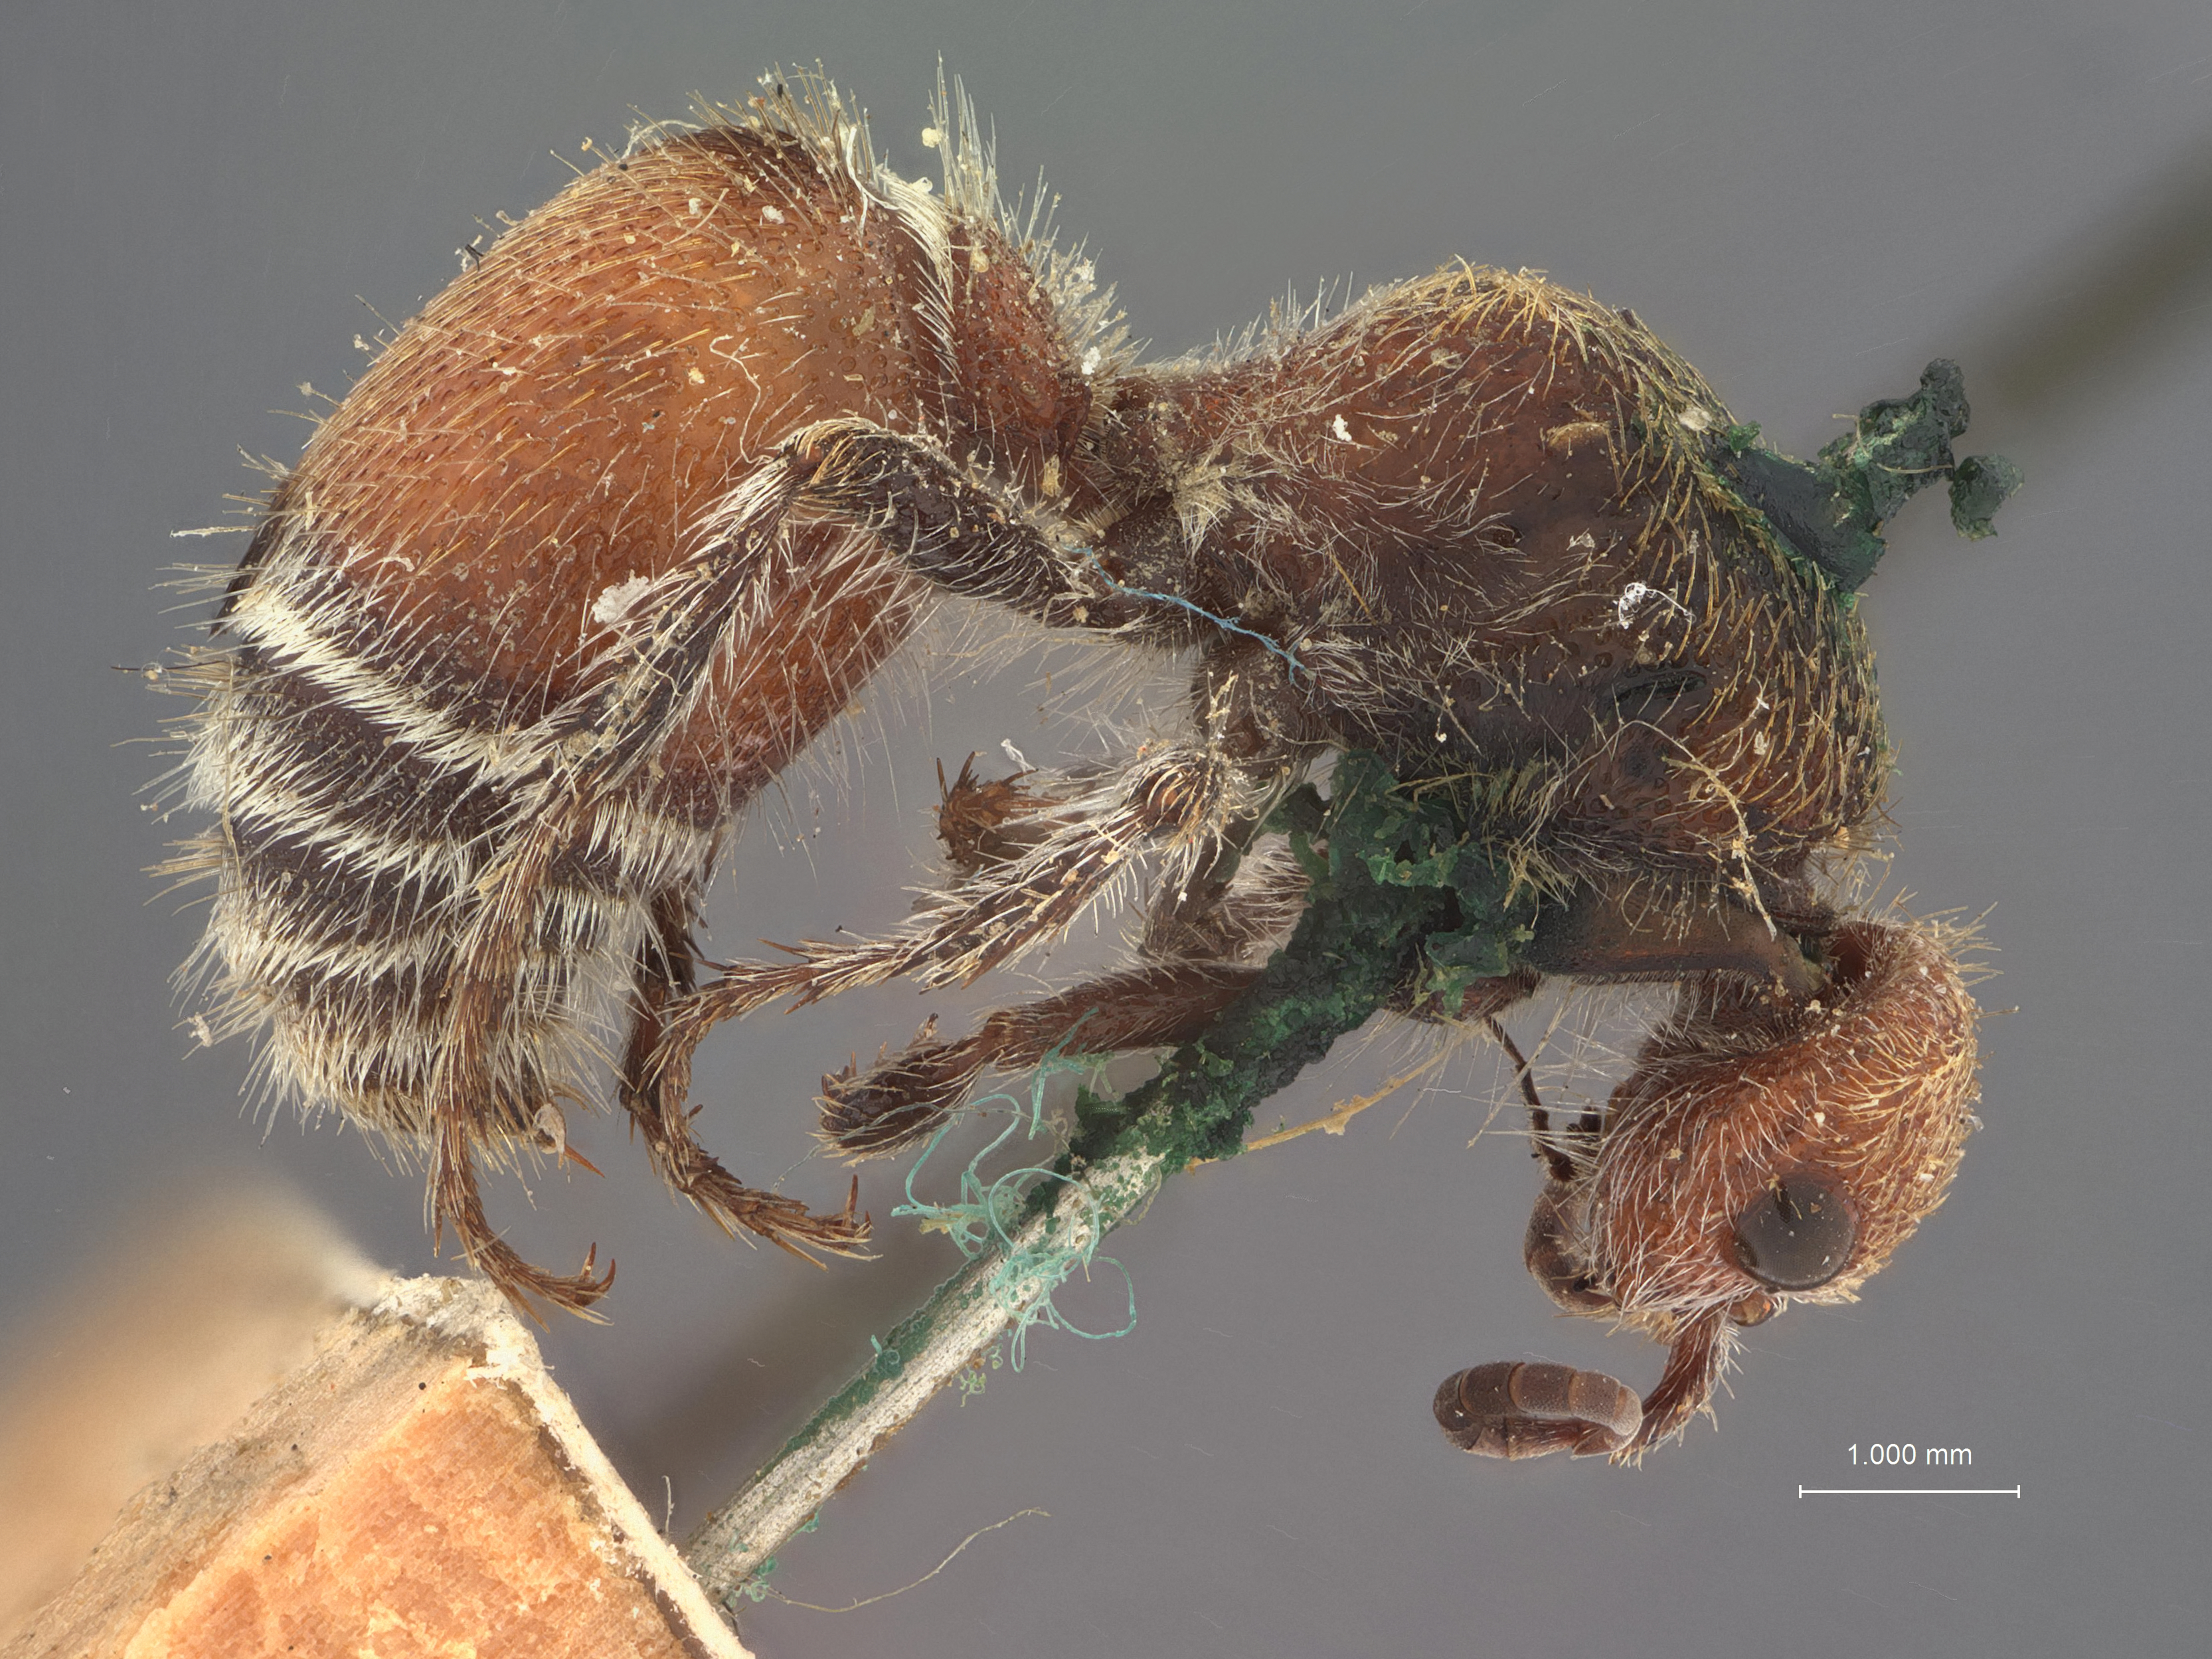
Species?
Dasymutilla bosquensis
